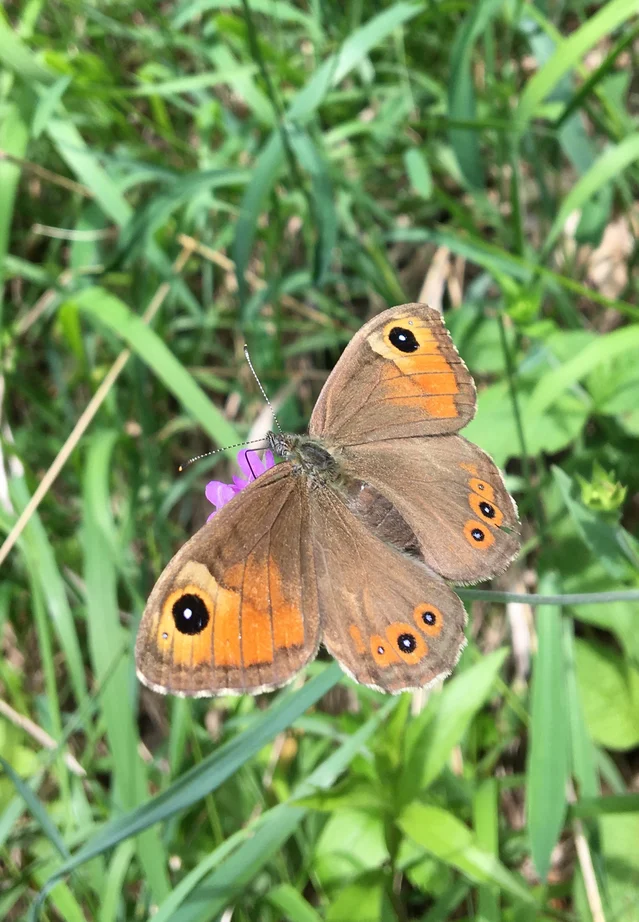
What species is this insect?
Lasiommata maera (also Pararge maera)
